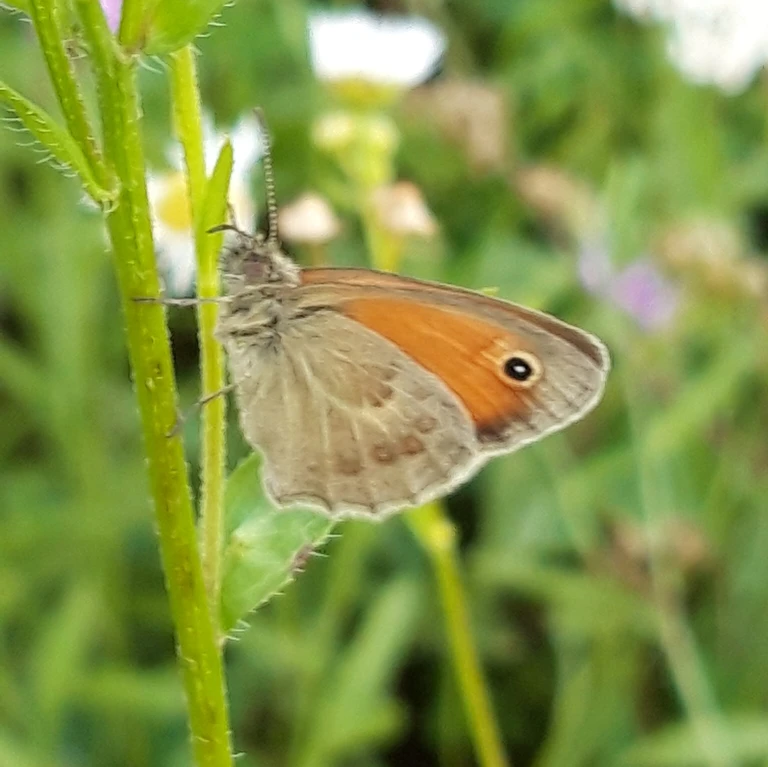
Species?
Coenonympha pamphilus
